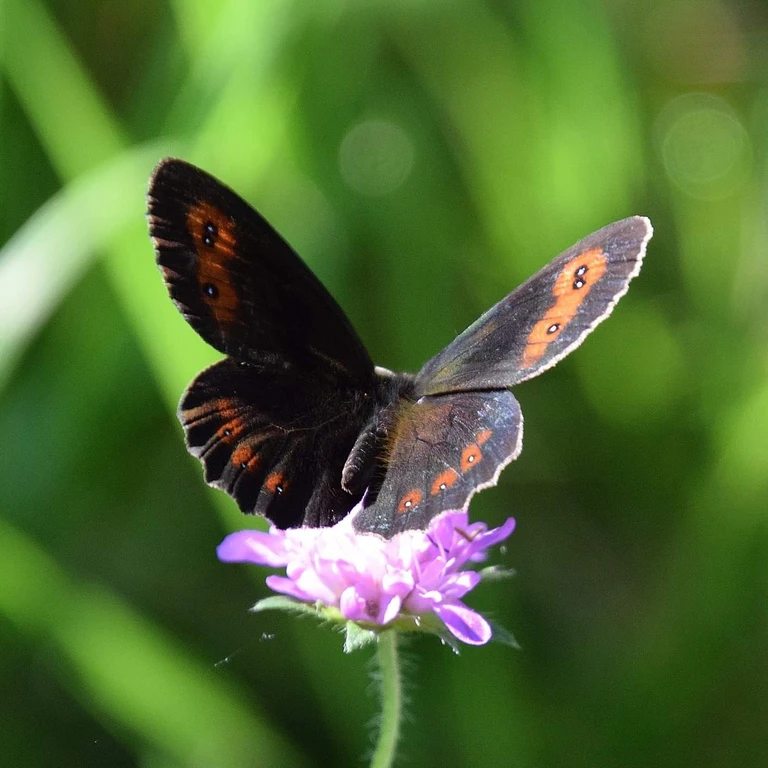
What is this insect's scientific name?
Erebia aethiops
